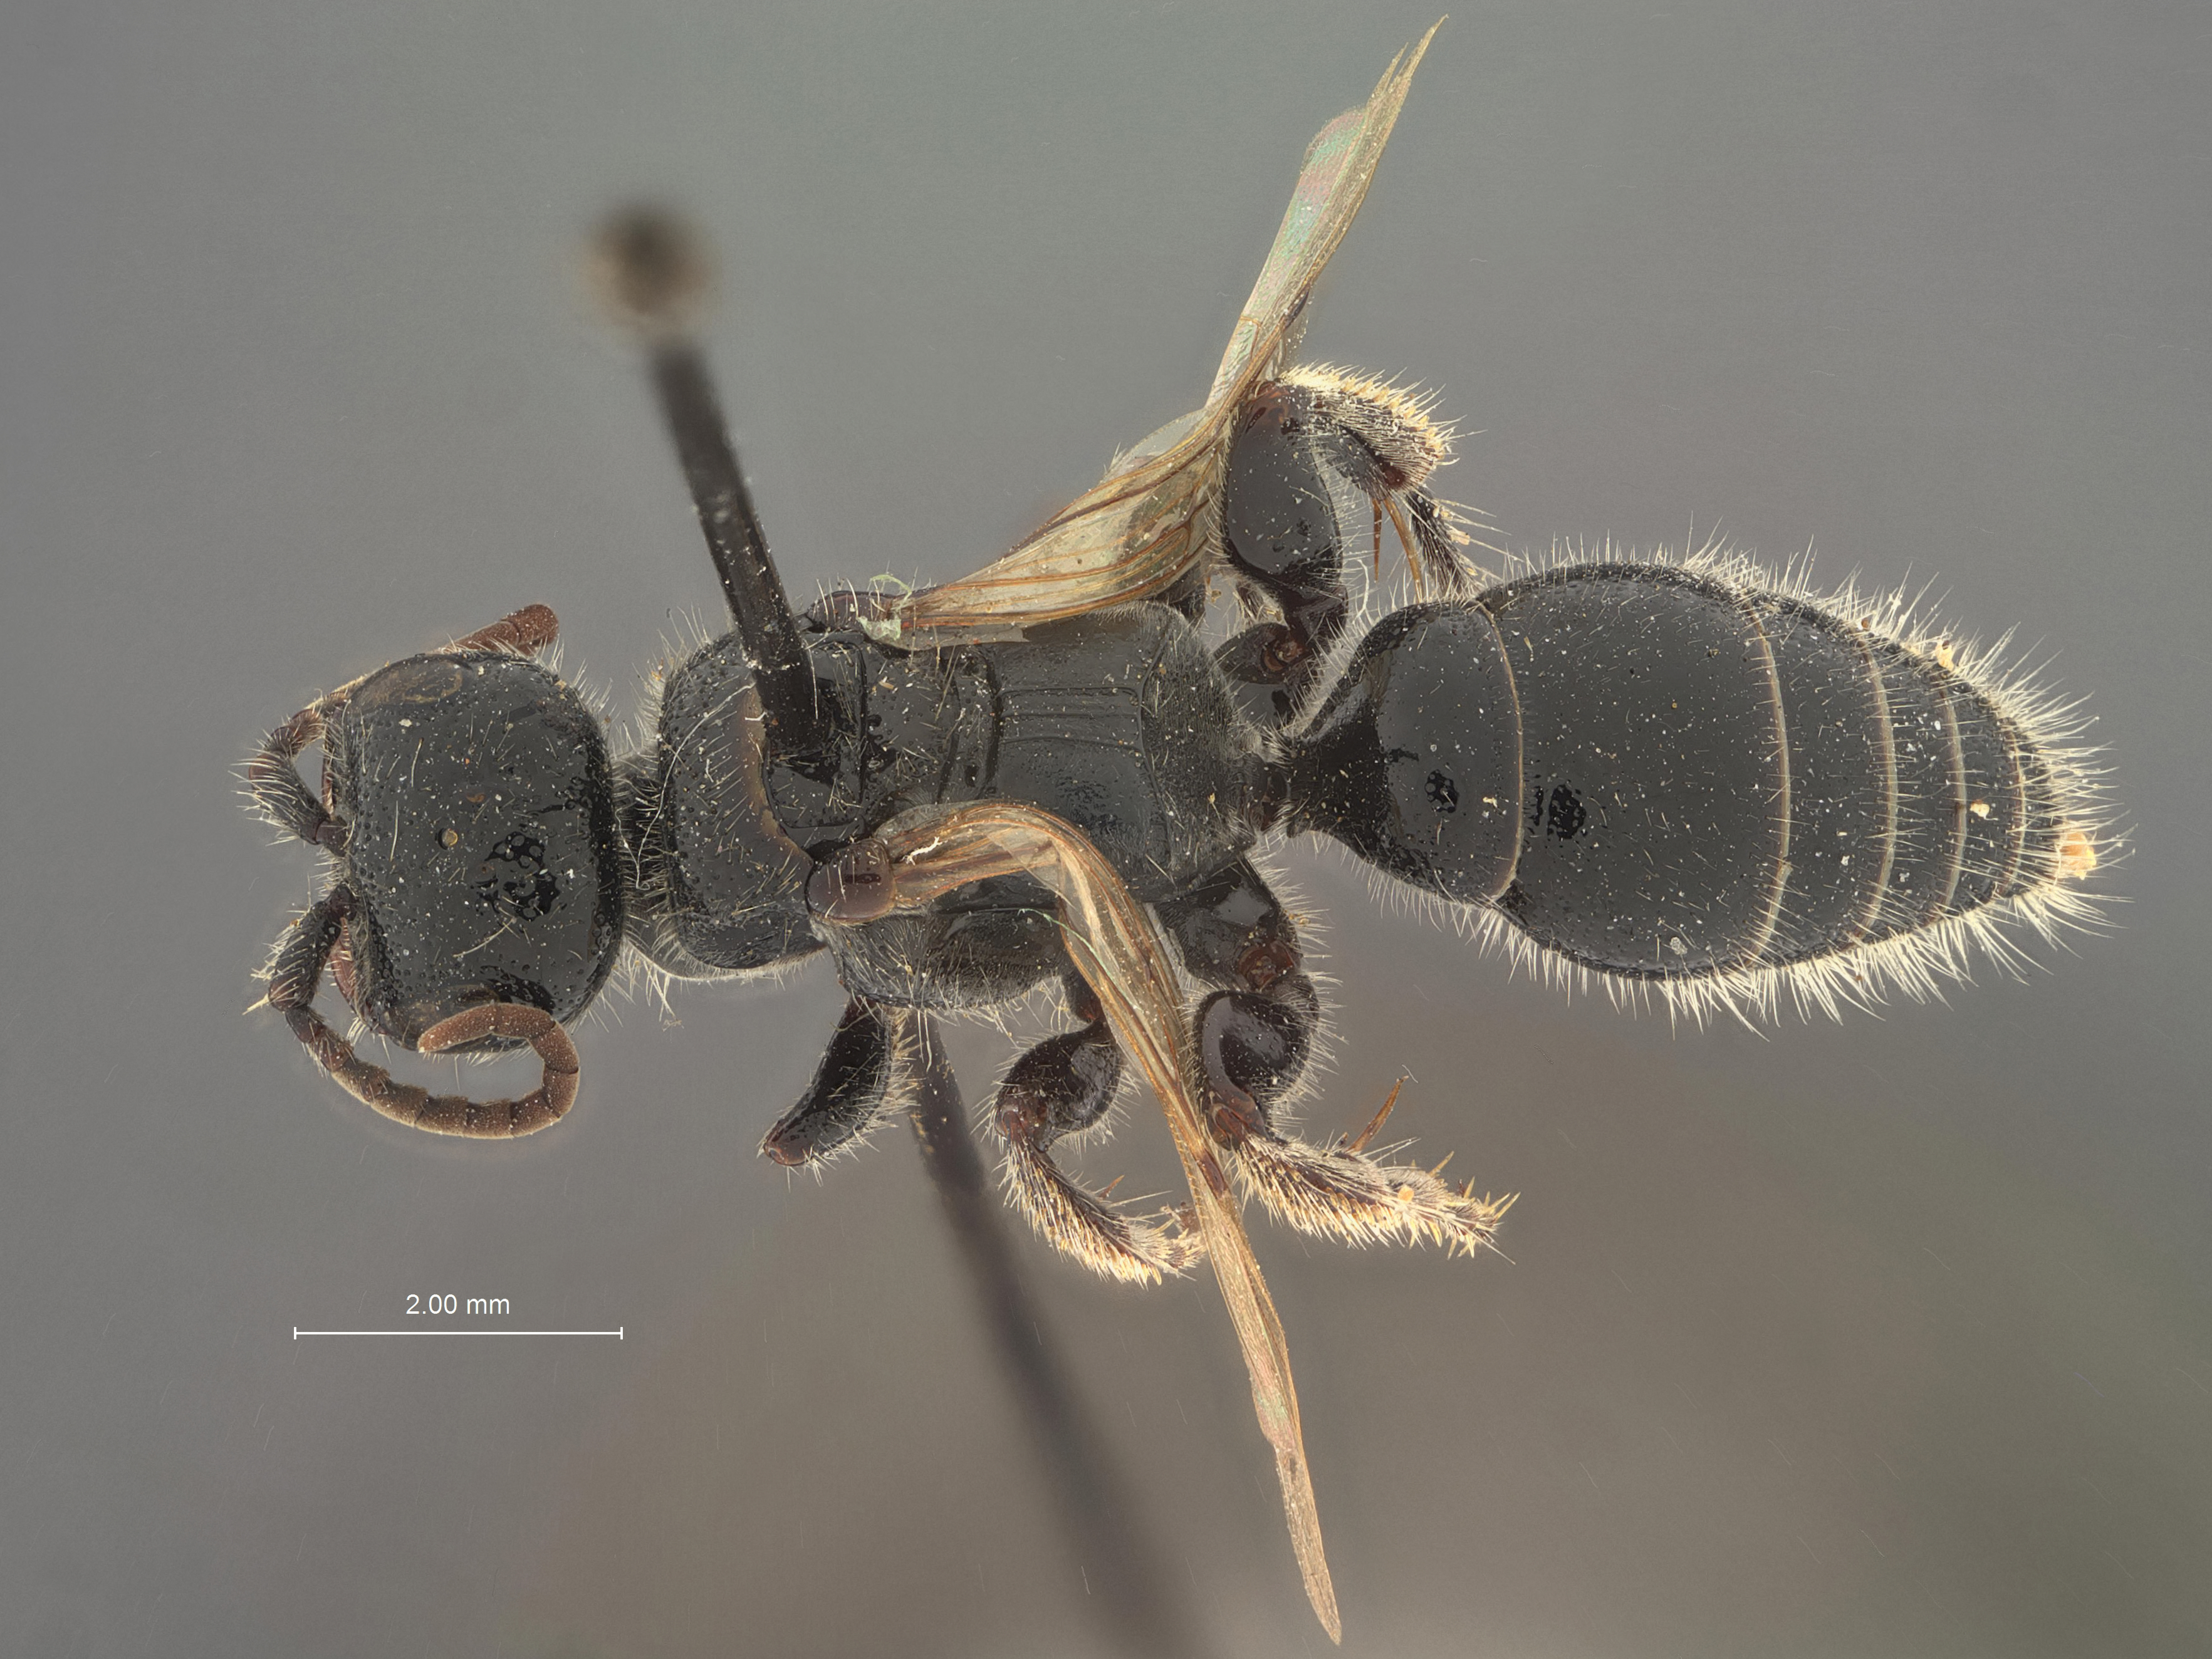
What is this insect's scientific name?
Tiphia dallasae
